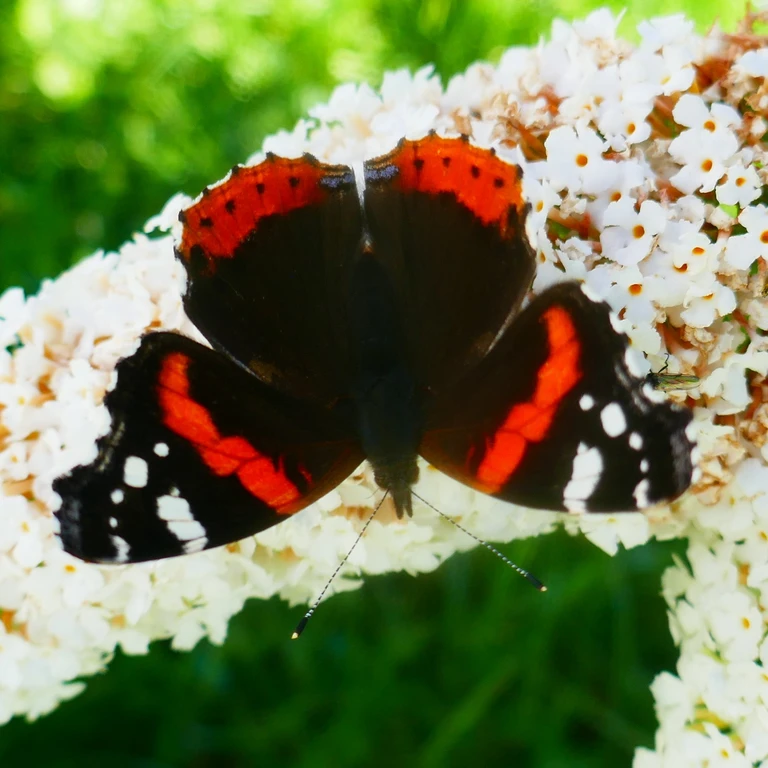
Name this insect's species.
Vanessa atalanta
